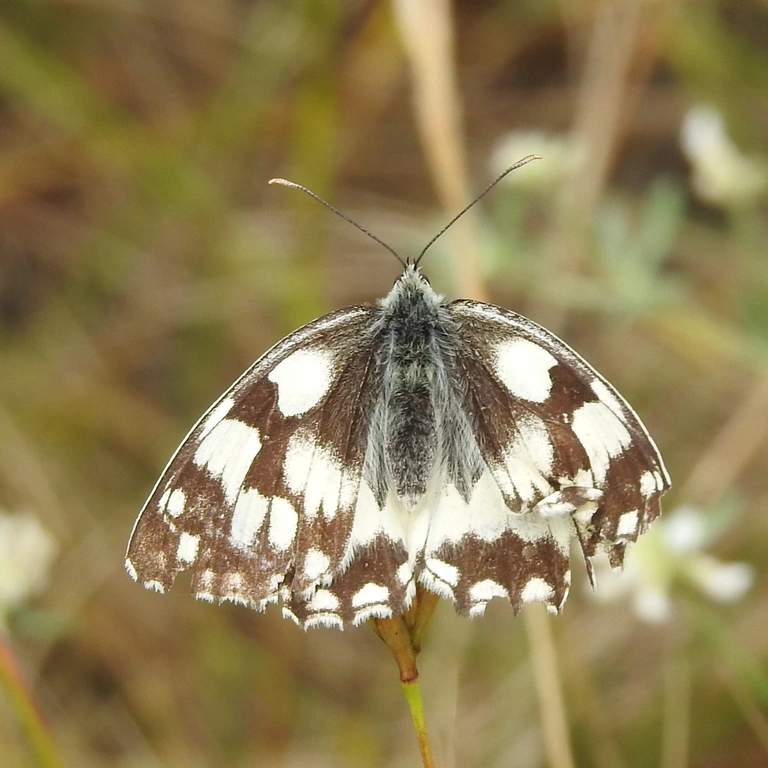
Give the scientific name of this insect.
Melanargia galathea
